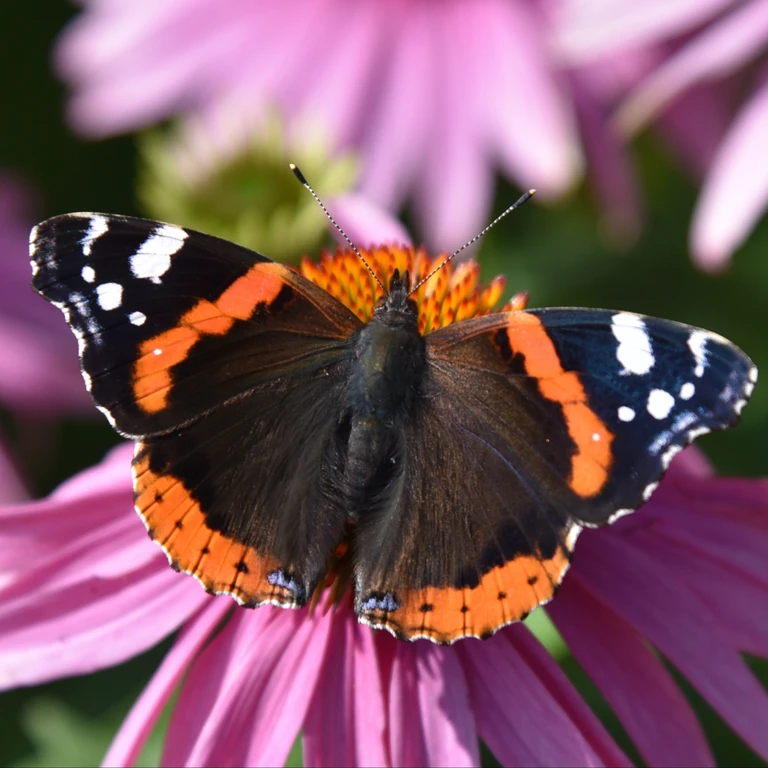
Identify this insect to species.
Vanessa atalanta
